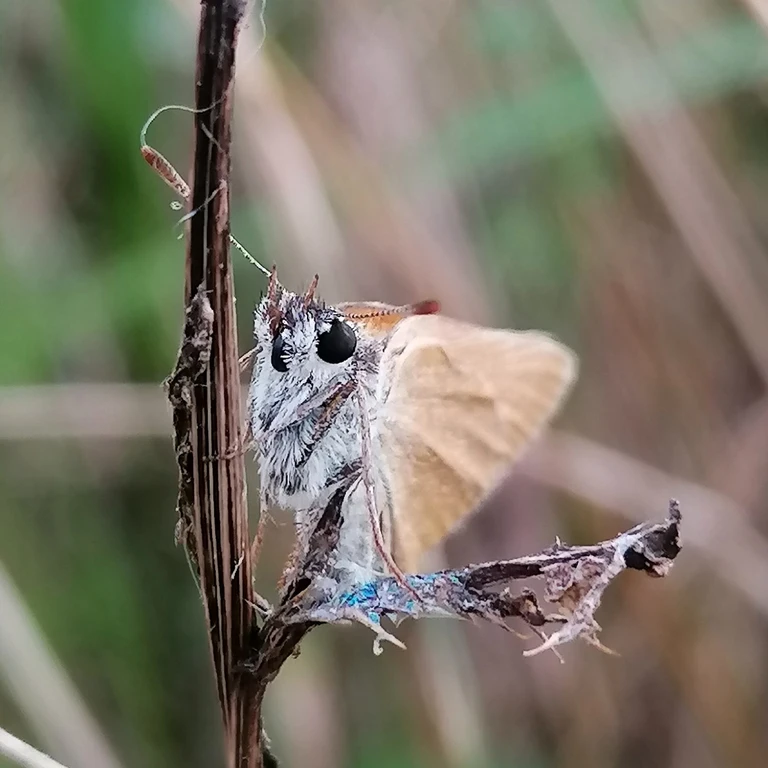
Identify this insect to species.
Thymelicus sylvestris
